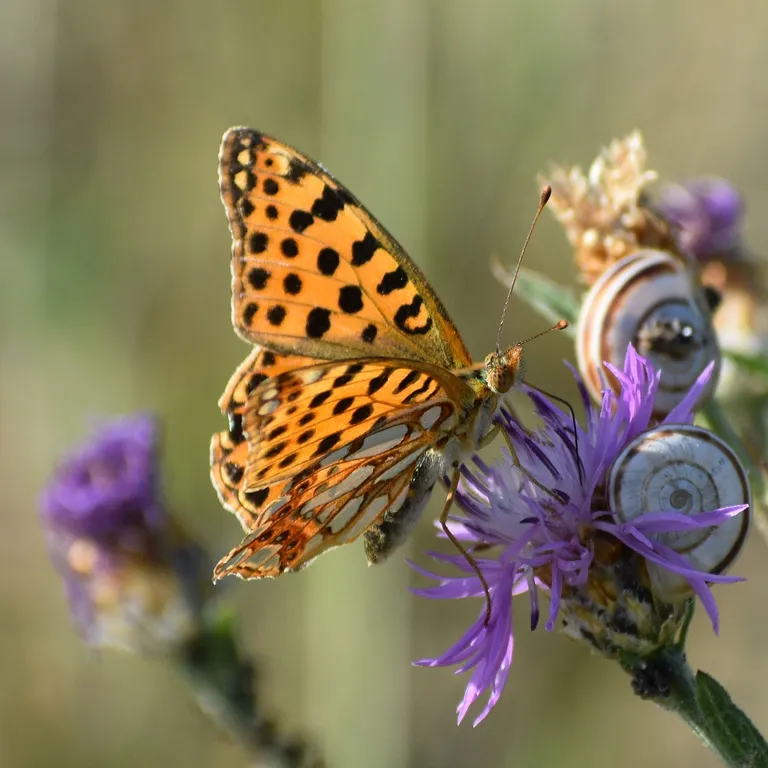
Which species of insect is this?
Issoria lathonia
